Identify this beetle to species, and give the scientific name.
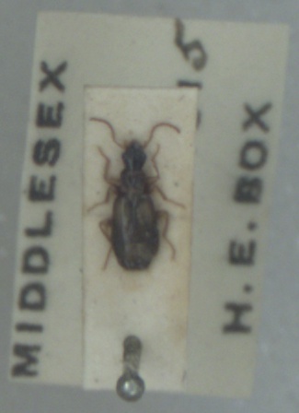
Calodromius spilotus
